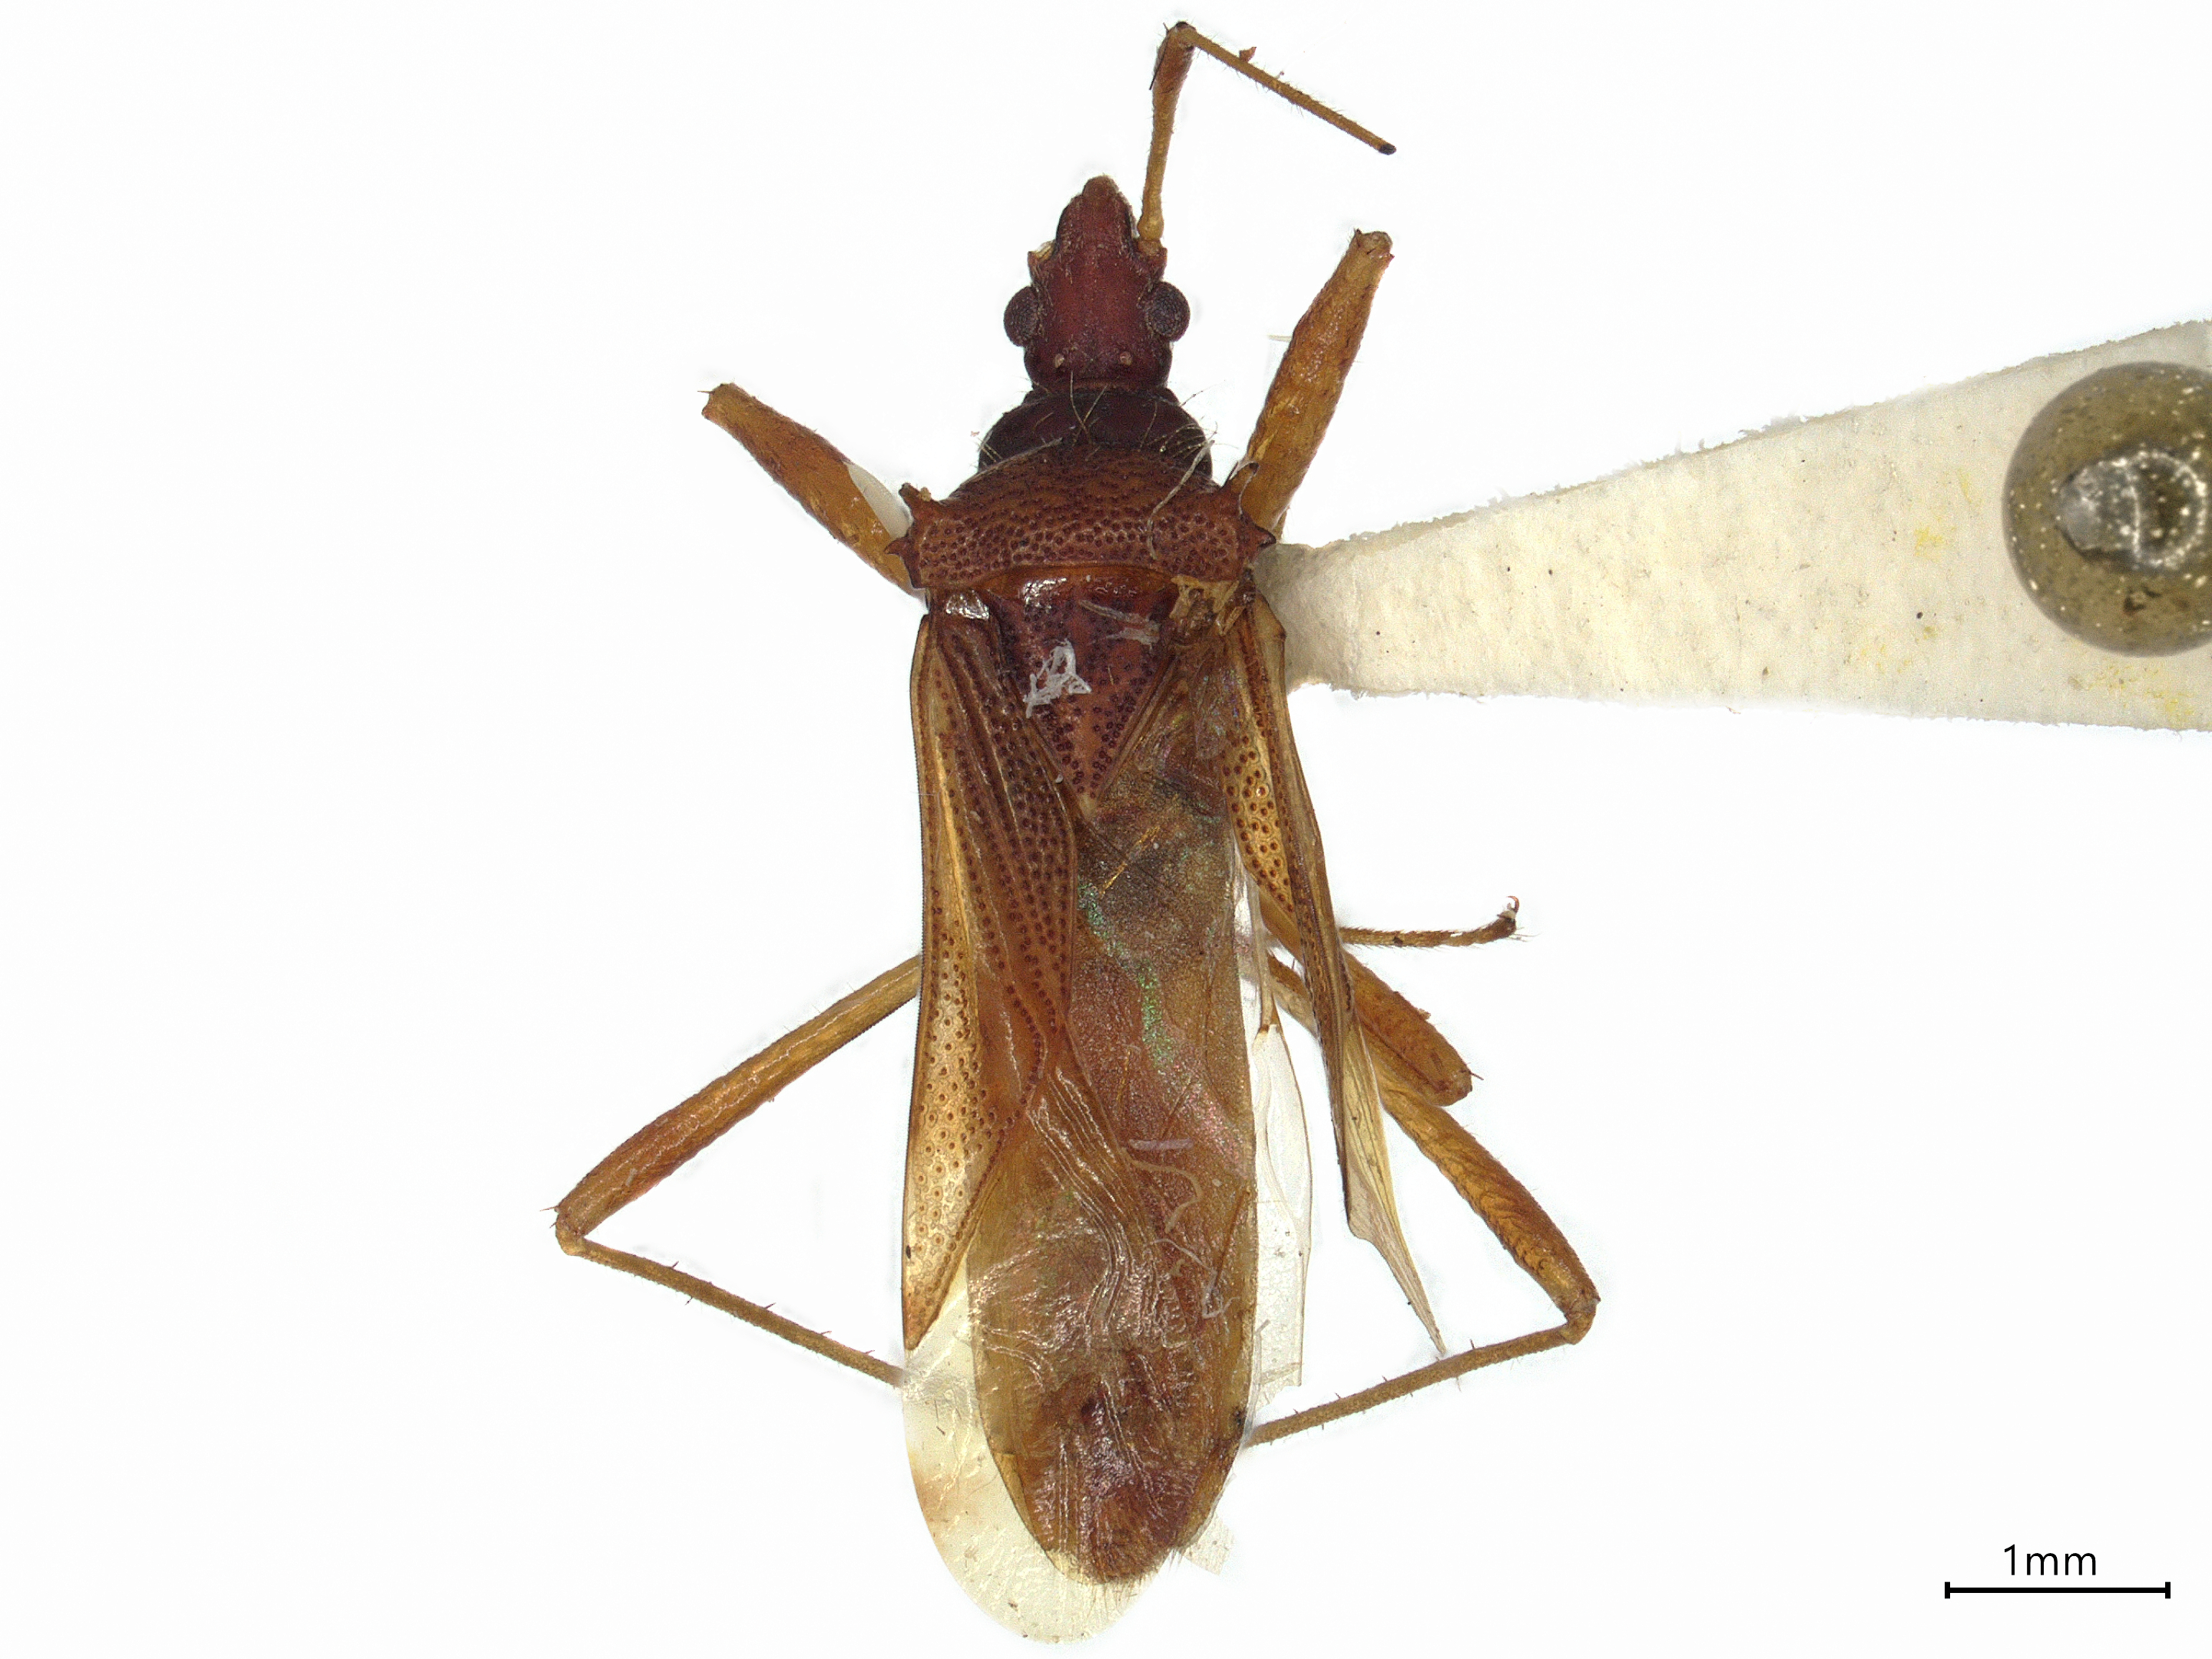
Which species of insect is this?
Primierus quadrispinosus
